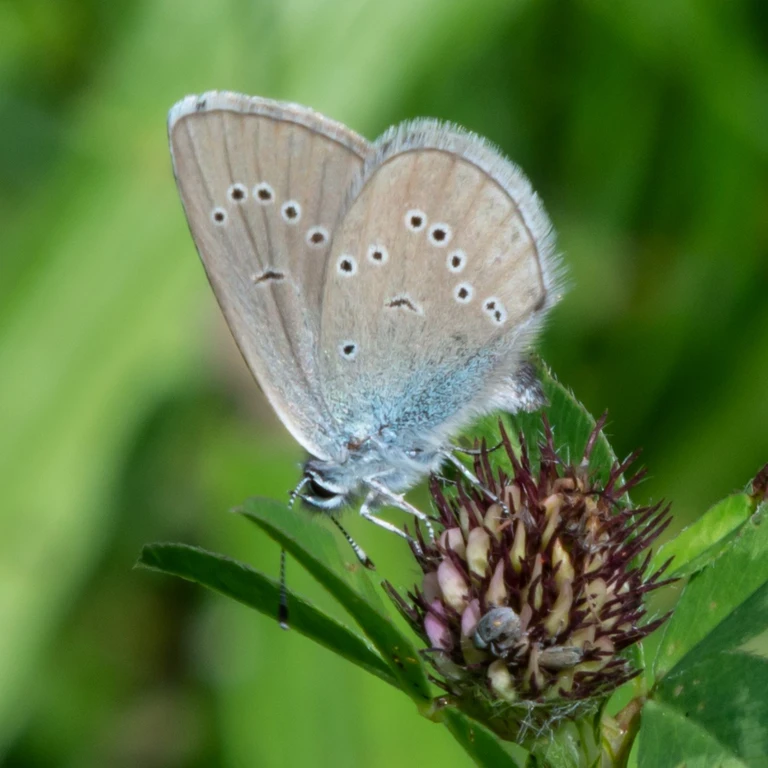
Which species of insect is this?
Cyaniris semiargus
